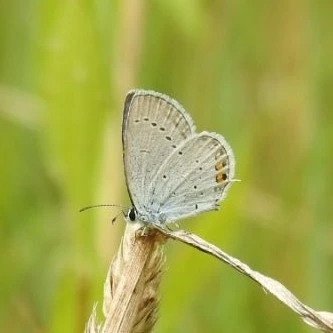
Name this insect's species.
Cupido argiades (also Elkalyce argiades)
